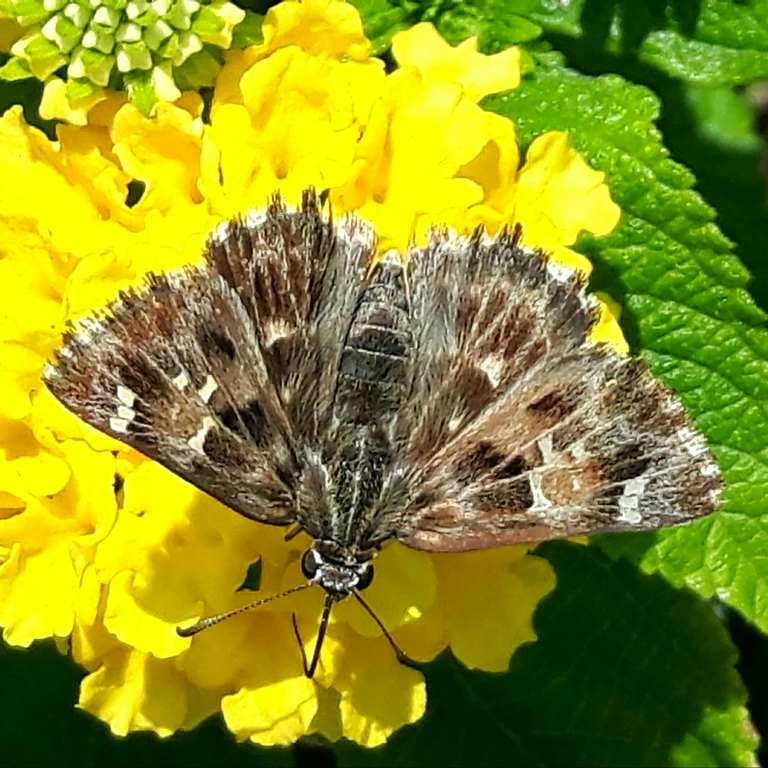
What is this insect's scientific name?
Carcharodus alceae
